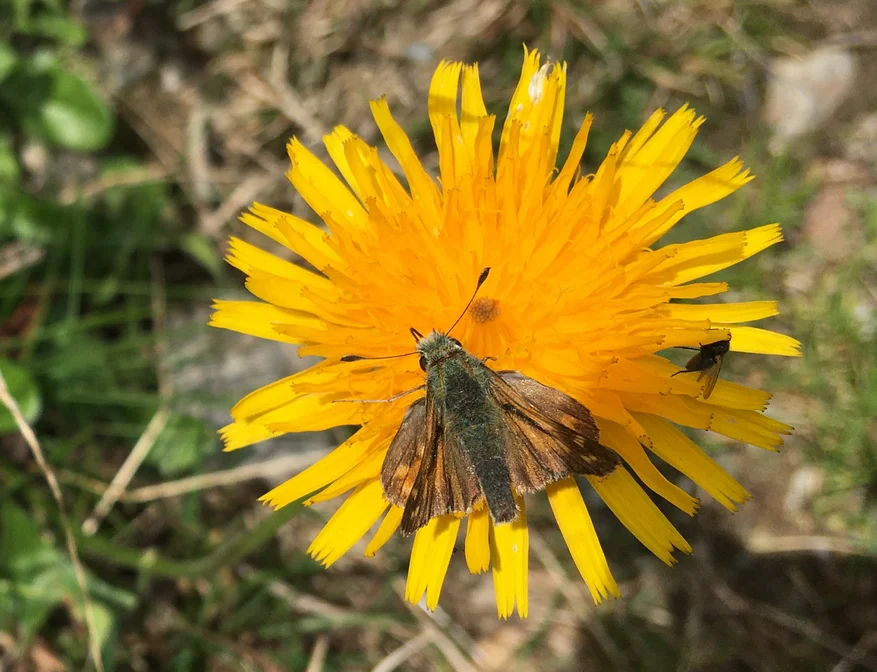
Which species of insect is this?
Hesperia comma
